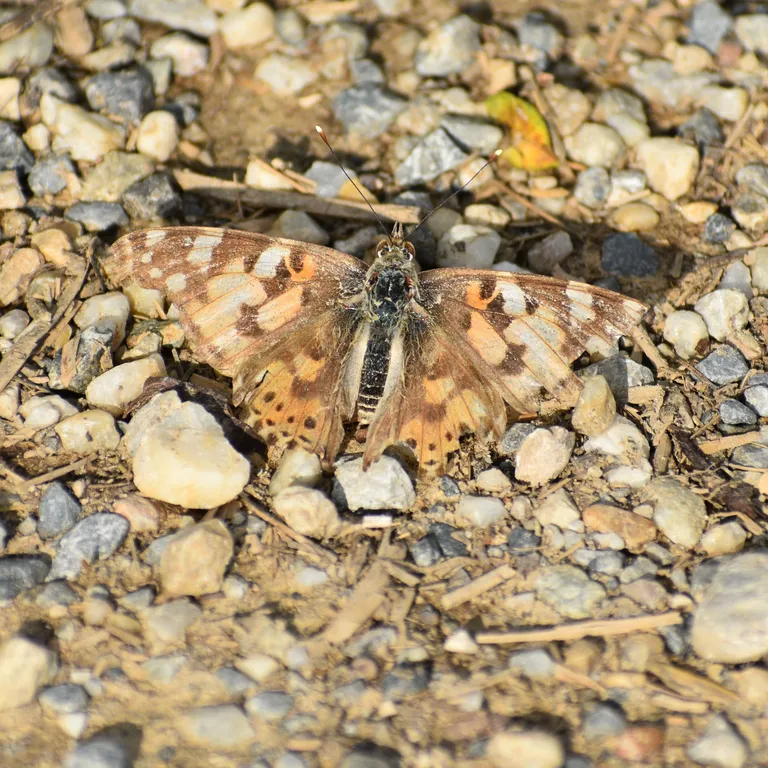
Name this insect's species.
Vanessa cardui
